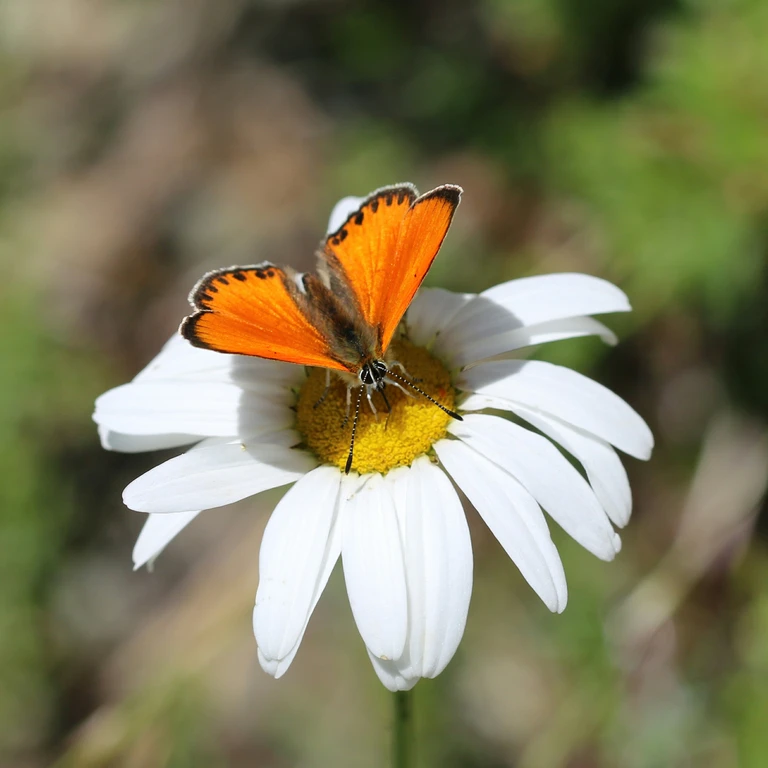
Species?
Lycaena virgaureae
